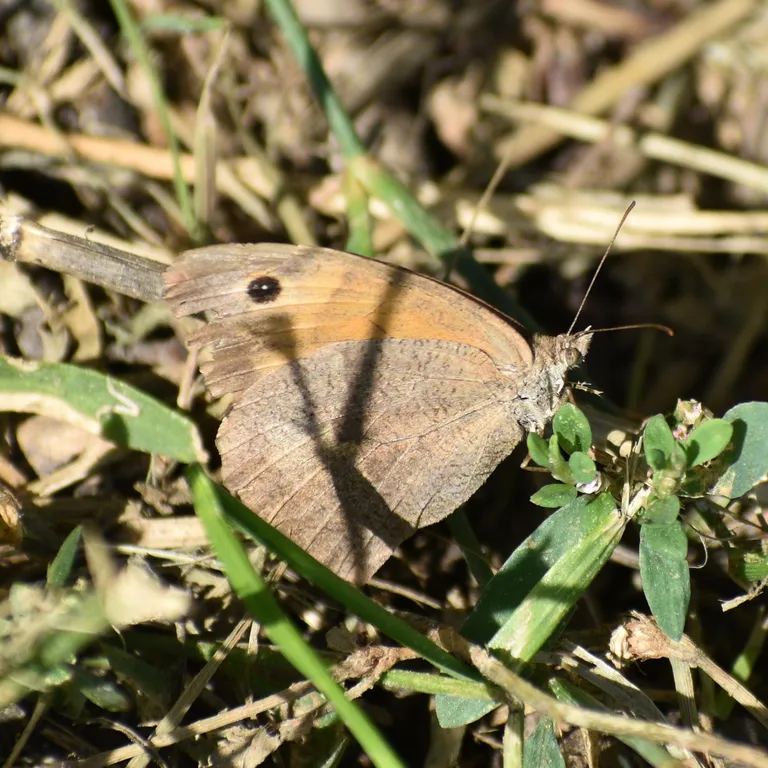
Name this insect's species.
Maniola jurtina
